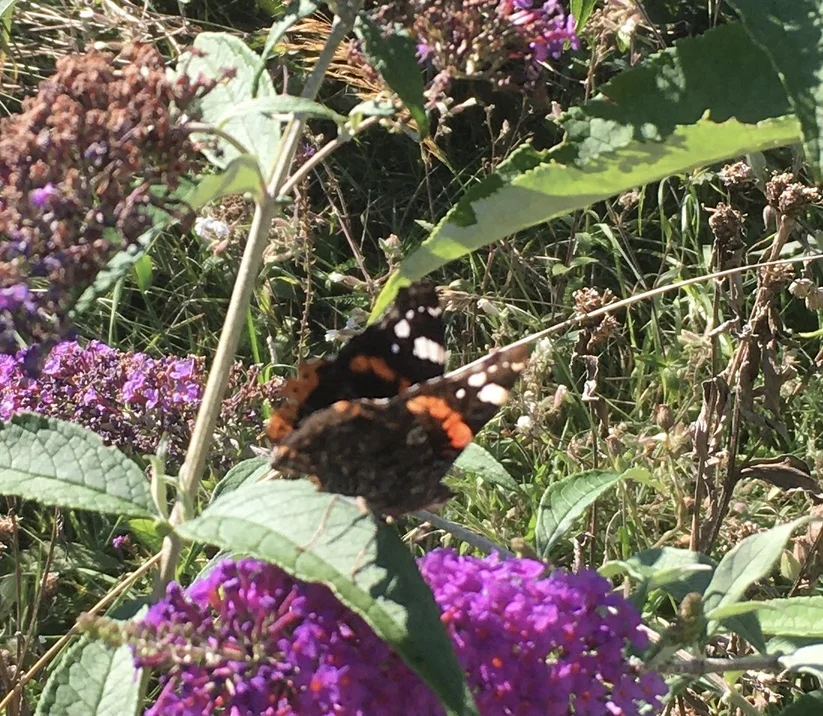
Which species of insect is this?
Vanessa atalanta
